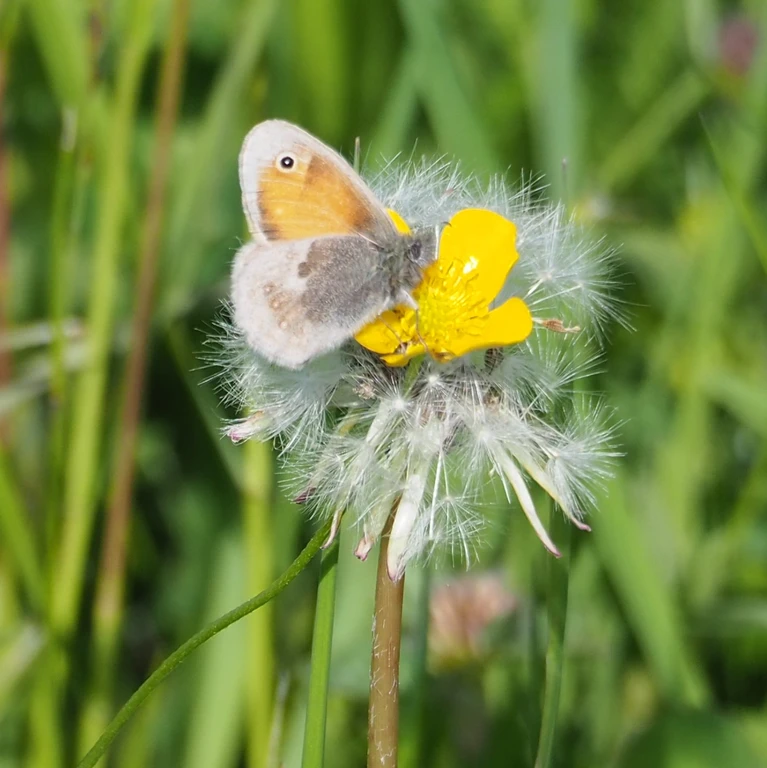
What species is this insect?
Coenonympha pamphilus
